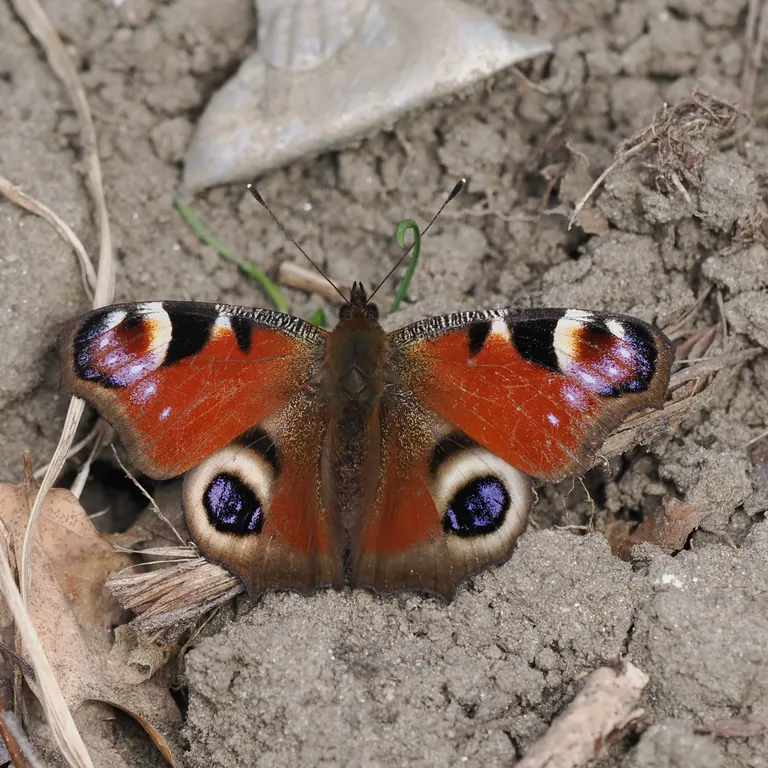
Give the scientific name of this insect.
Aglais io
